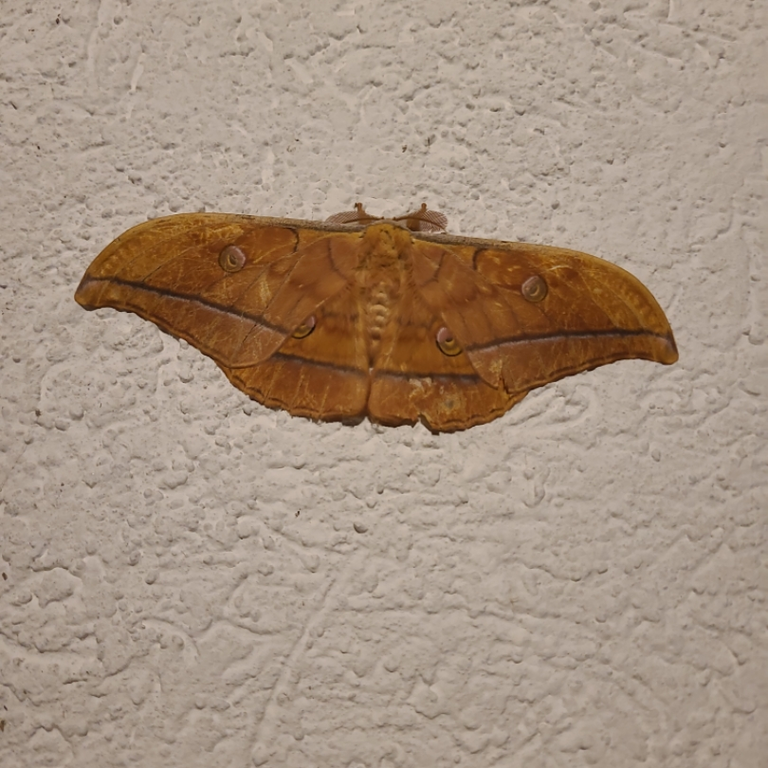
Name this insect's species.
Antheraea yamamai
